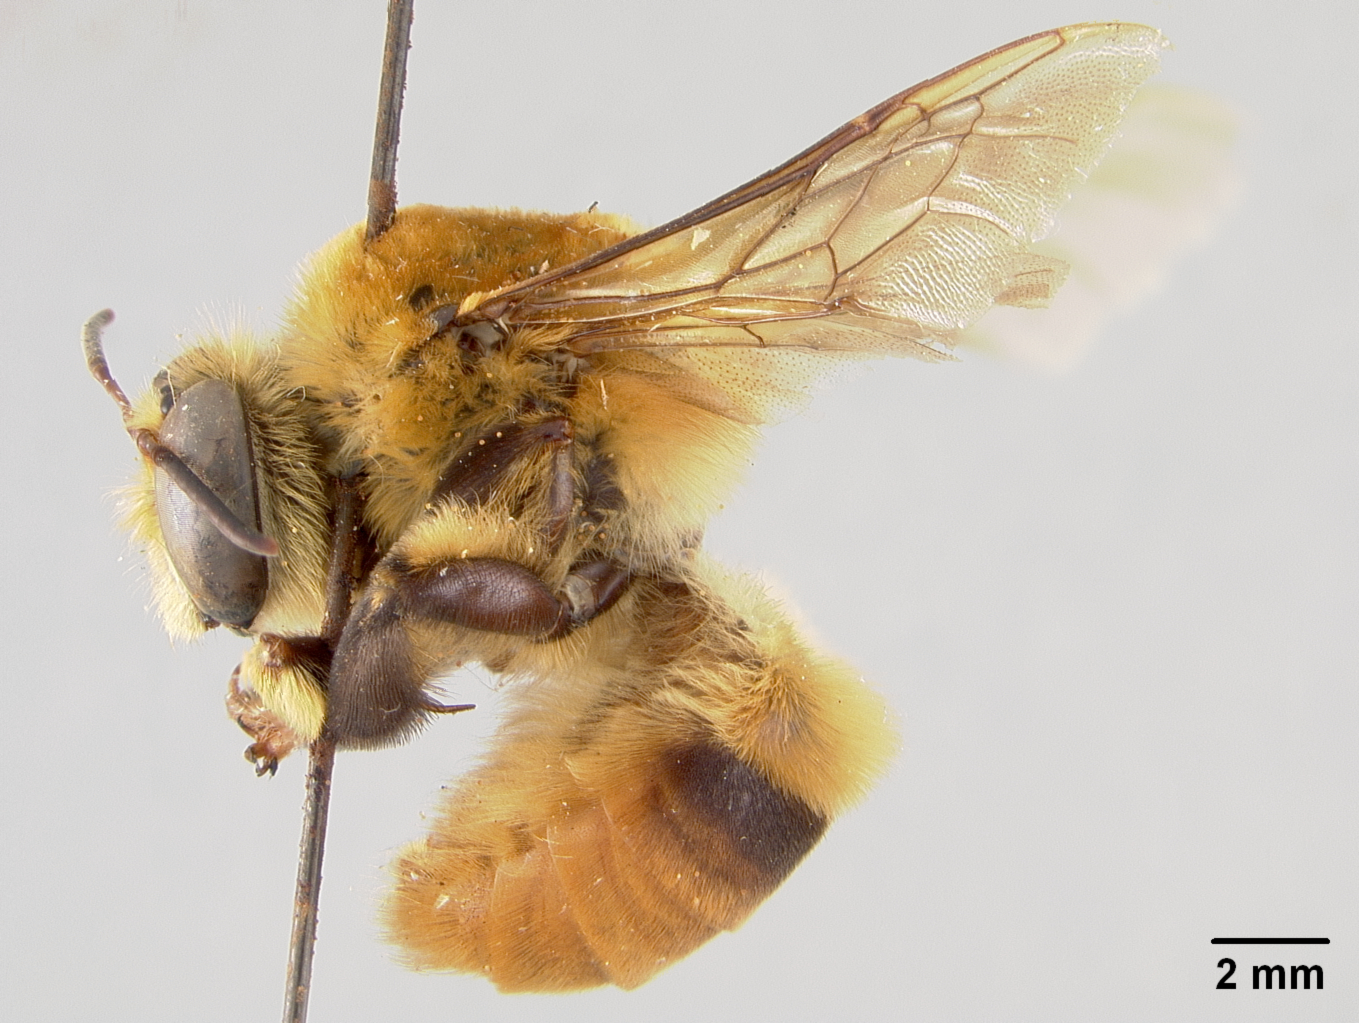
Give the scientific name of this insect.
Ptiloglossa wilmattae
